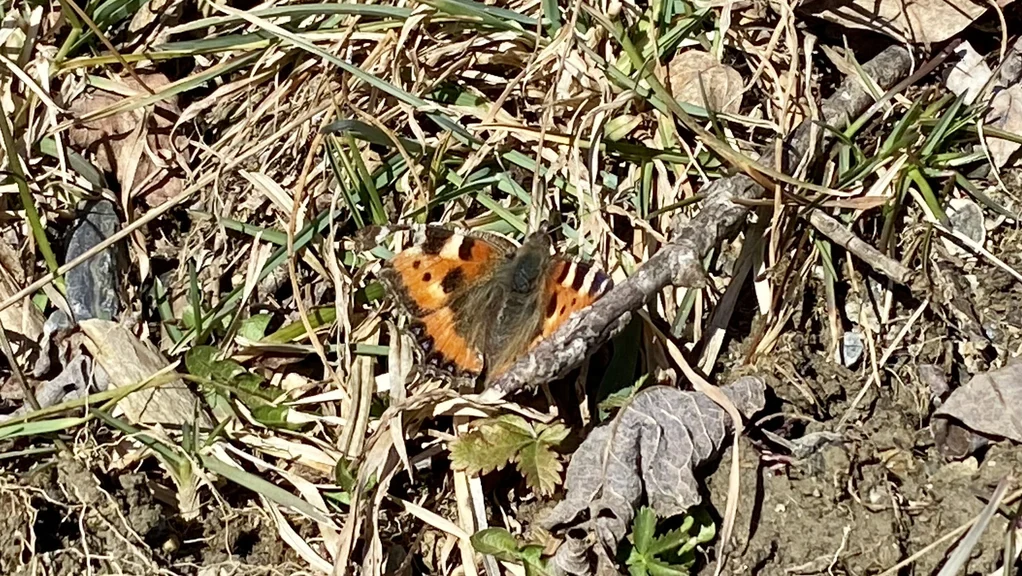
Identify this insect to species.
Aglais urticae
